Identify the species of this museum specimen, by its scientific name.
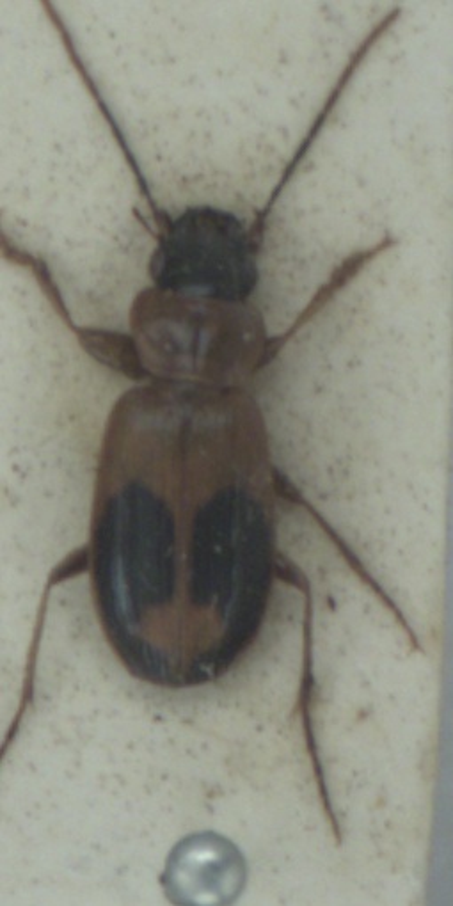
Badister unipustulatus
